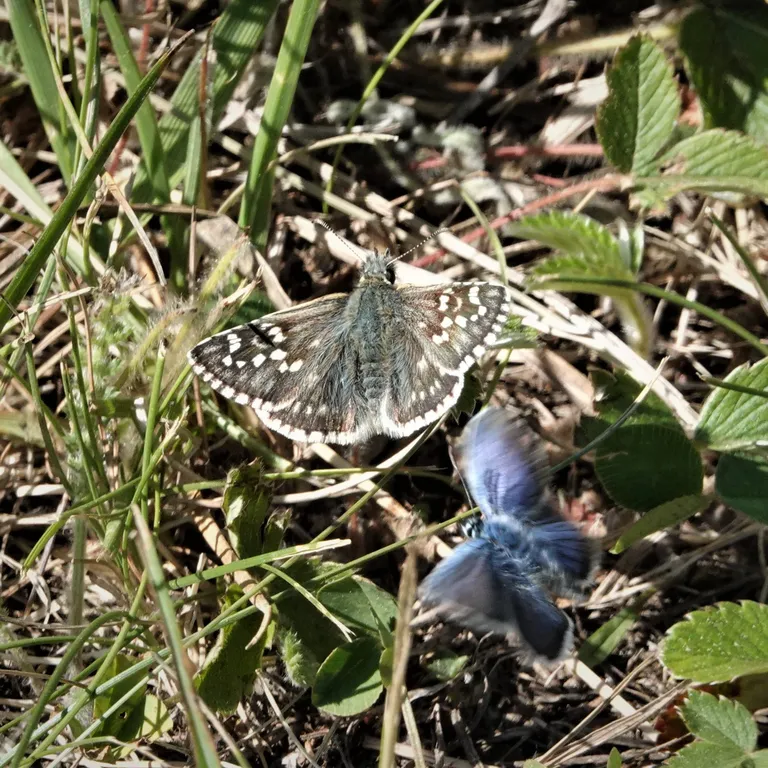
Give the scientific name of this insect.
Pyrgus carthami (also Pyrgus fritillarius)
